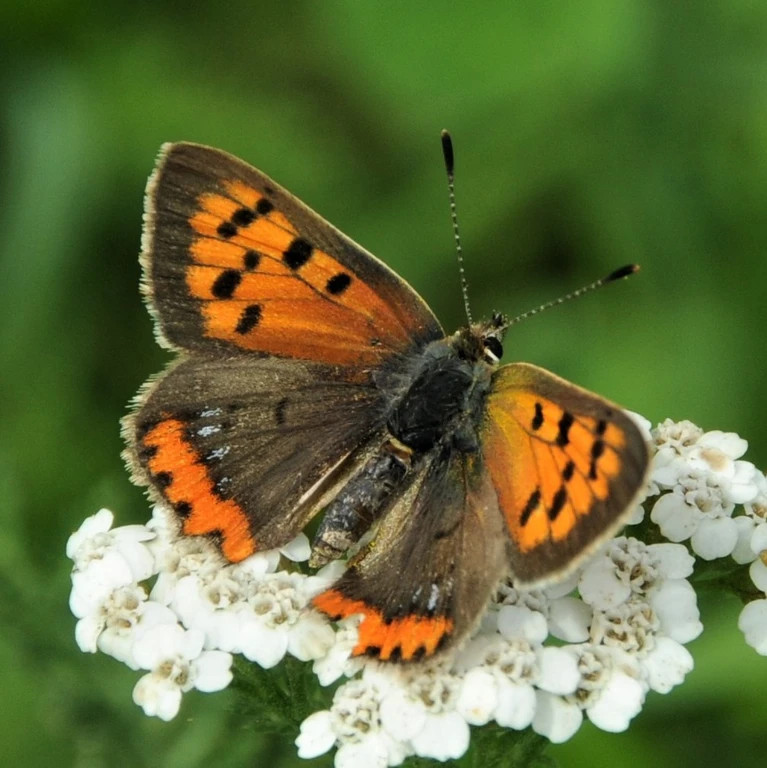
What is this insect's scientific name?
Lycaena phlaeas
